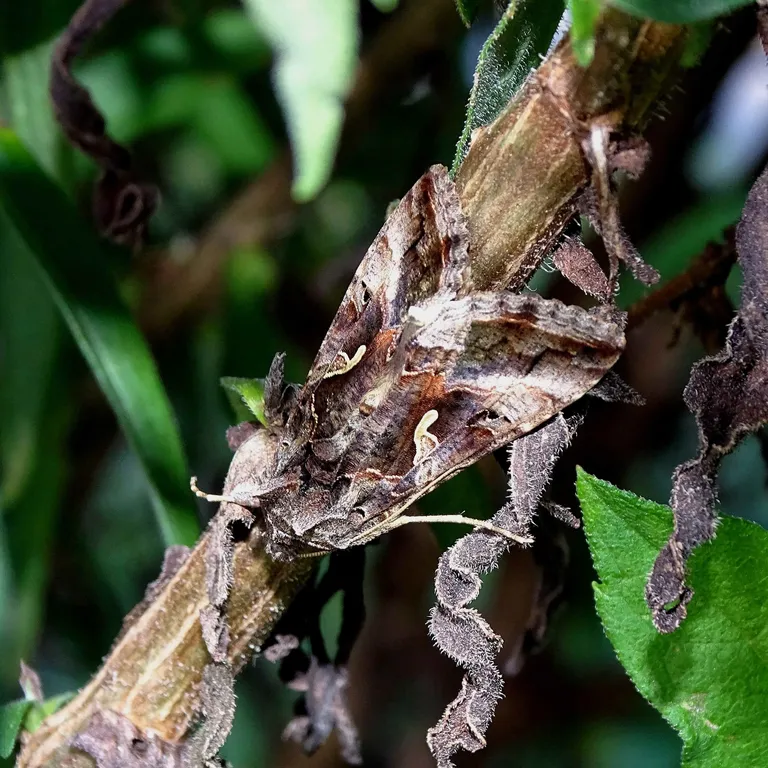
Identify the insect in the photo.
Autographa gamma
